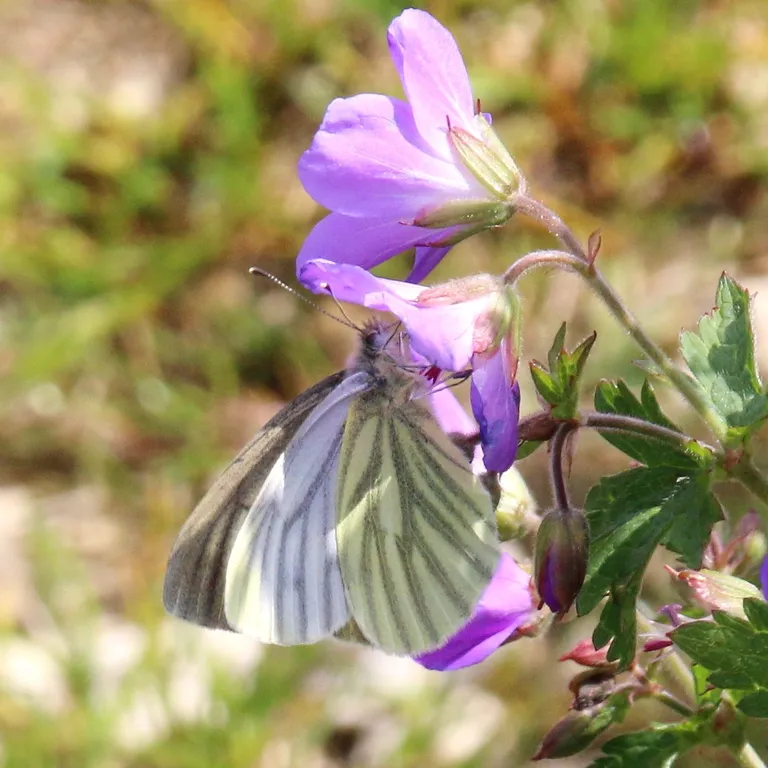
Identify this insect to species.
Pieris bryoniae
